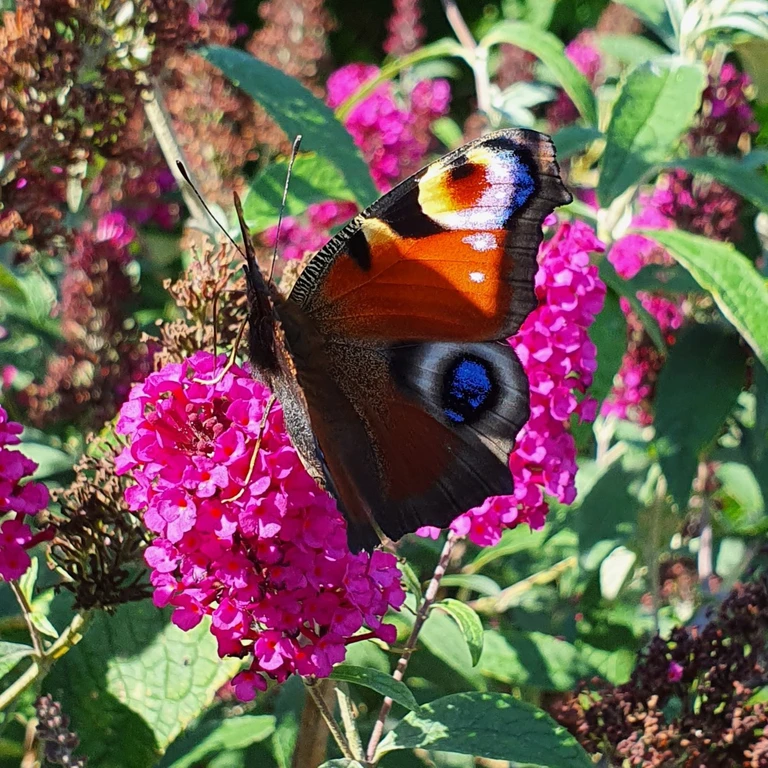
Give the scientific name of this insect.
Aglais io
